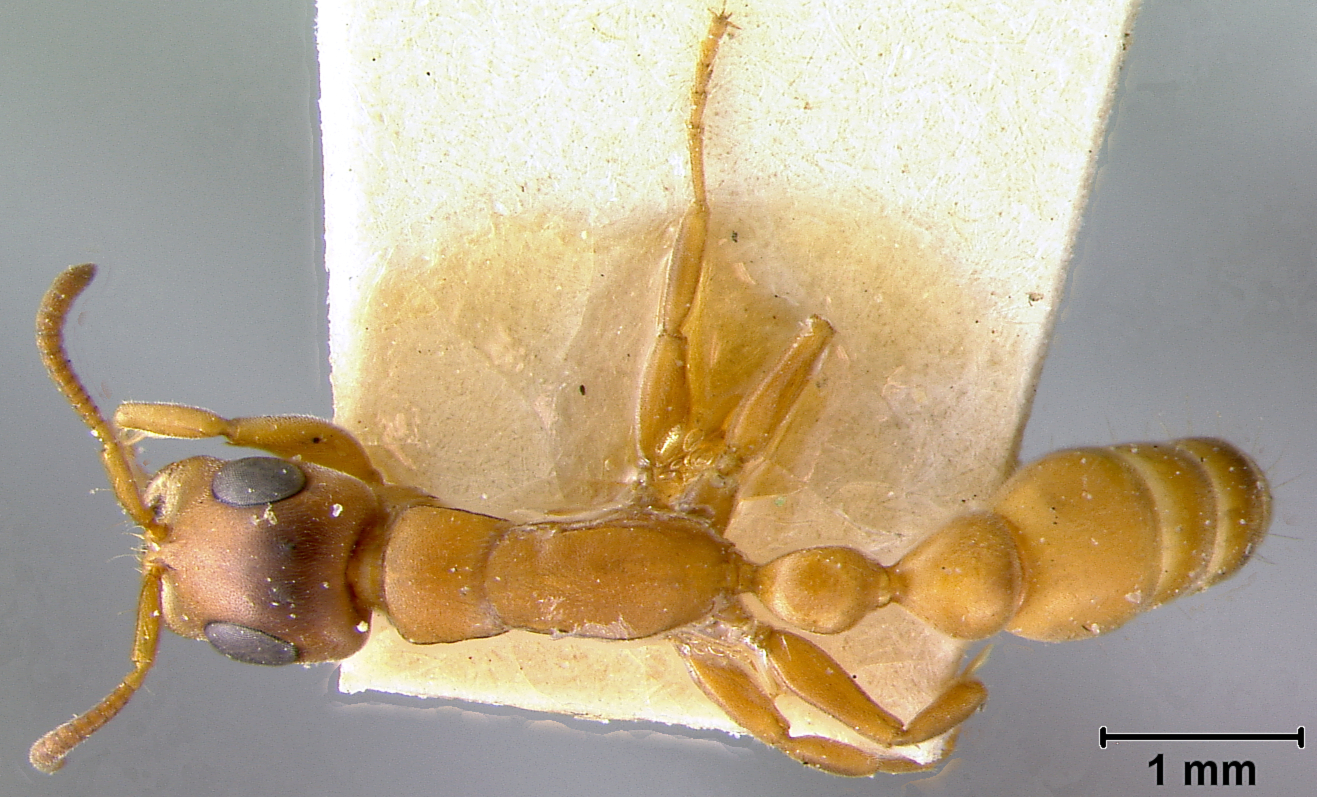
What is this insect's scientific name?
Sima natalensis
